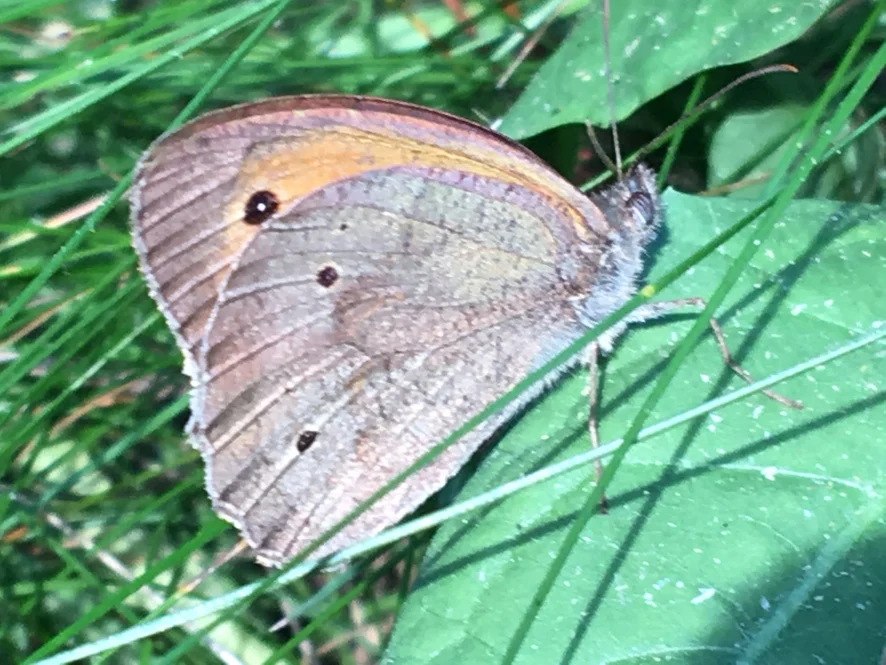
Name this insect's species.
Maniola jurtina
